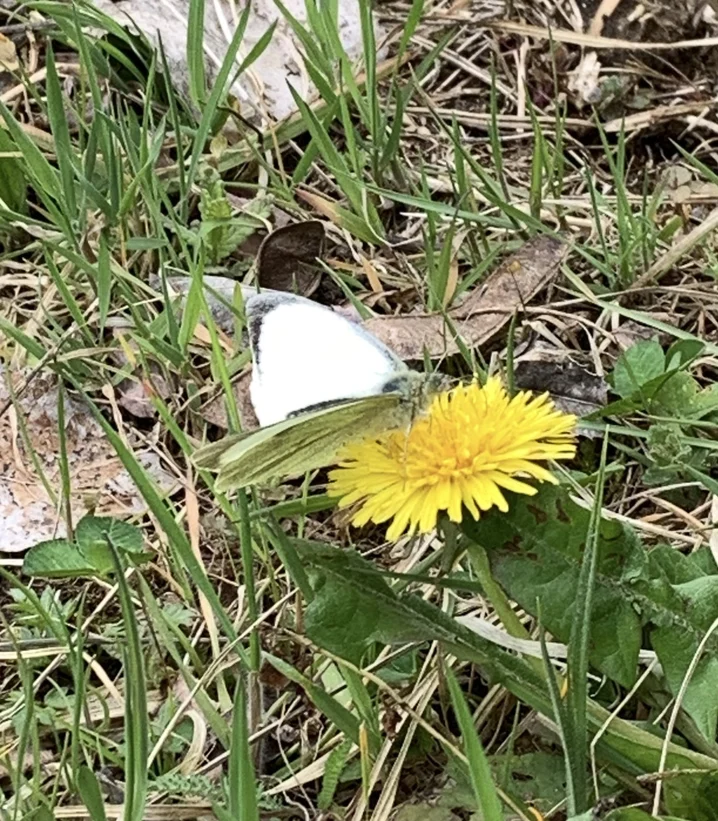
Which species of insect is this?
Pieris brassicae
